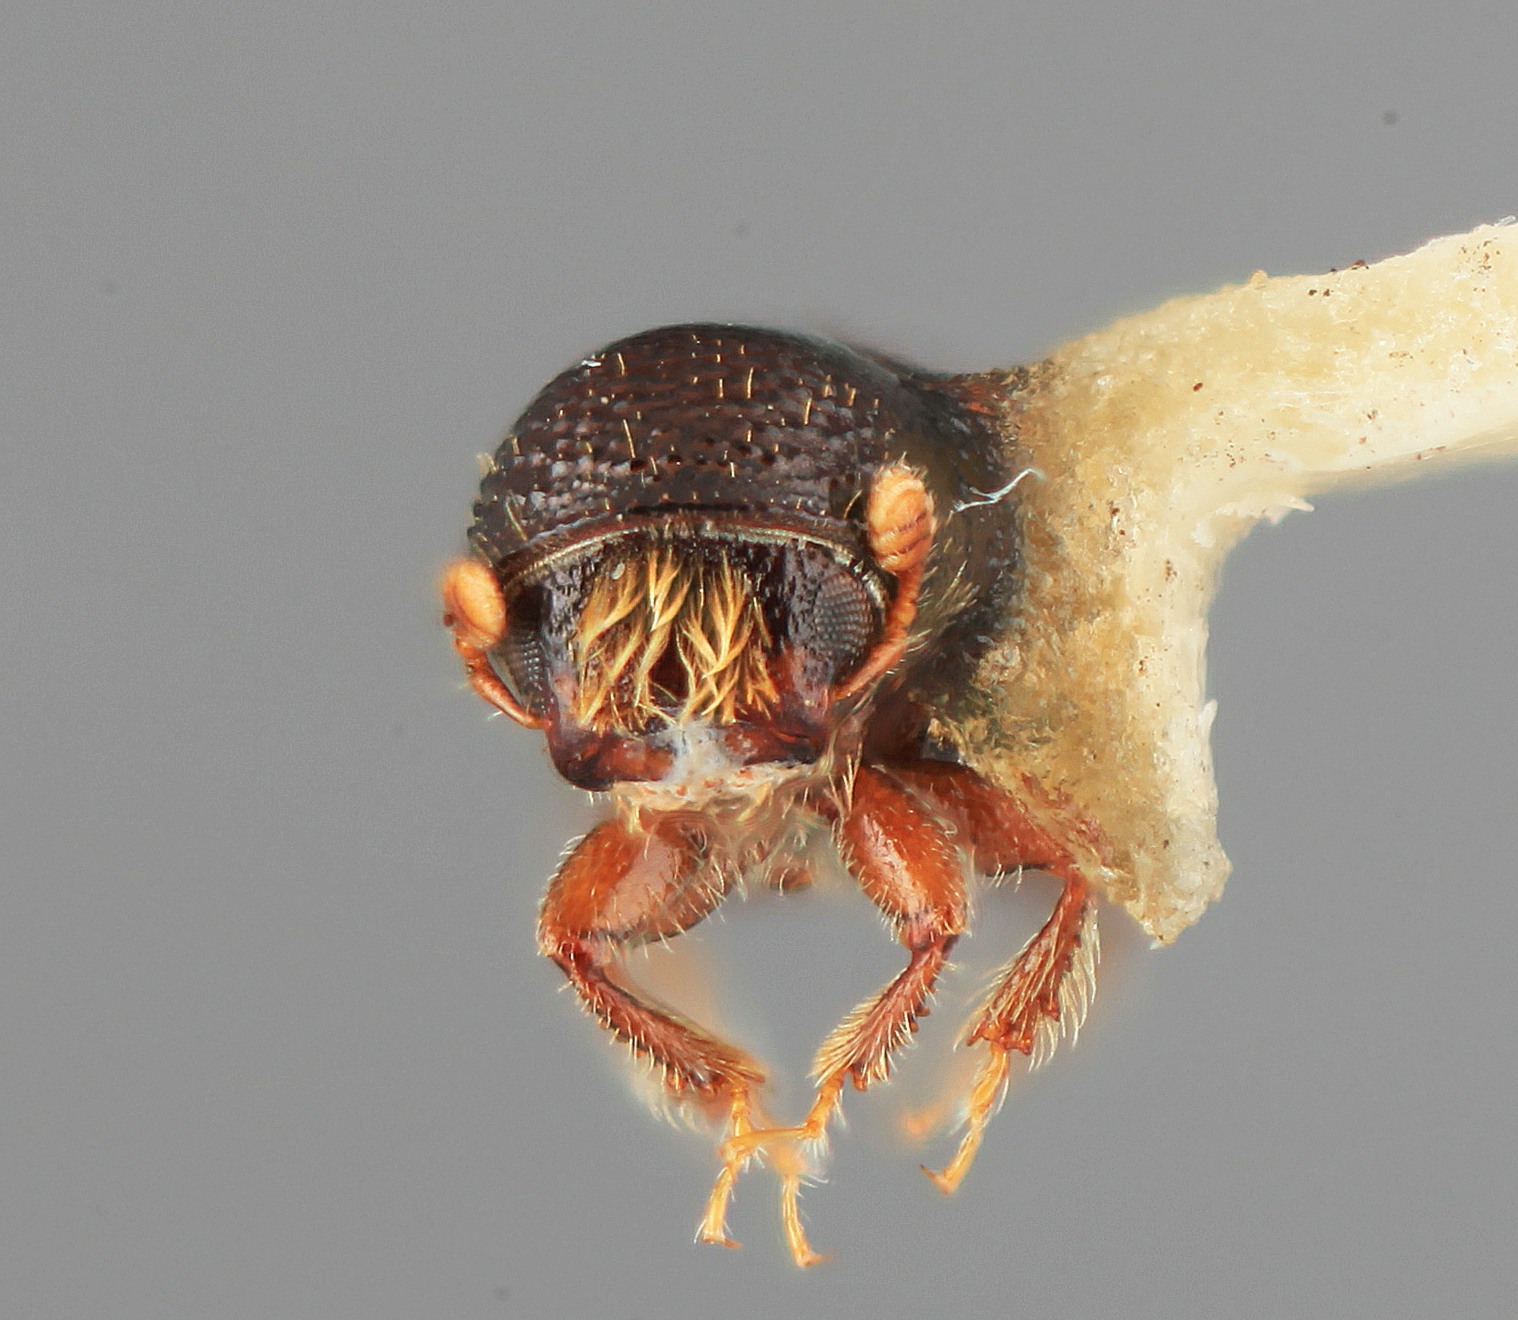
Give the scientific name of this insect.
Pityophthorus quercinus
